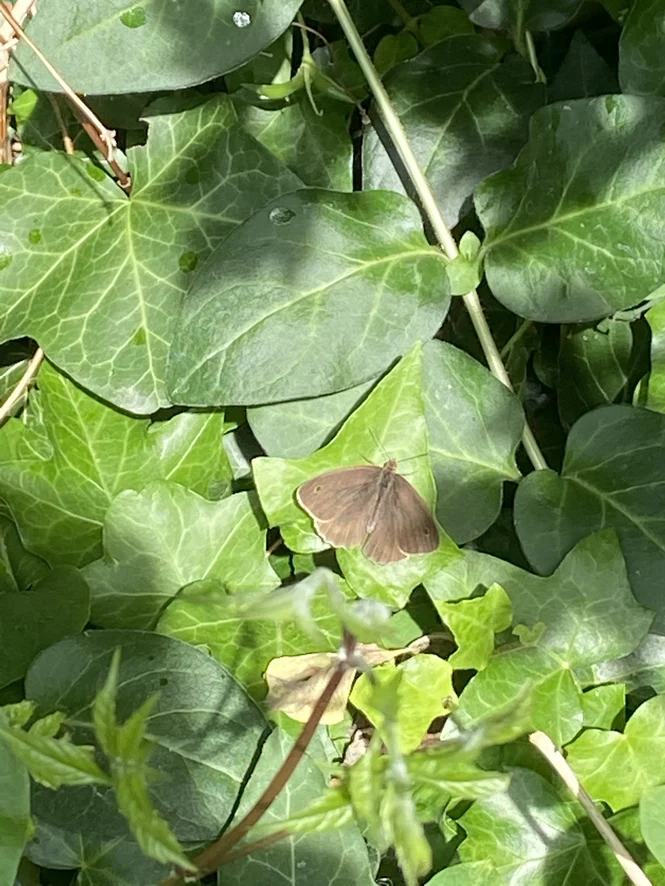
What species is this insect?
Maniola jurtina
